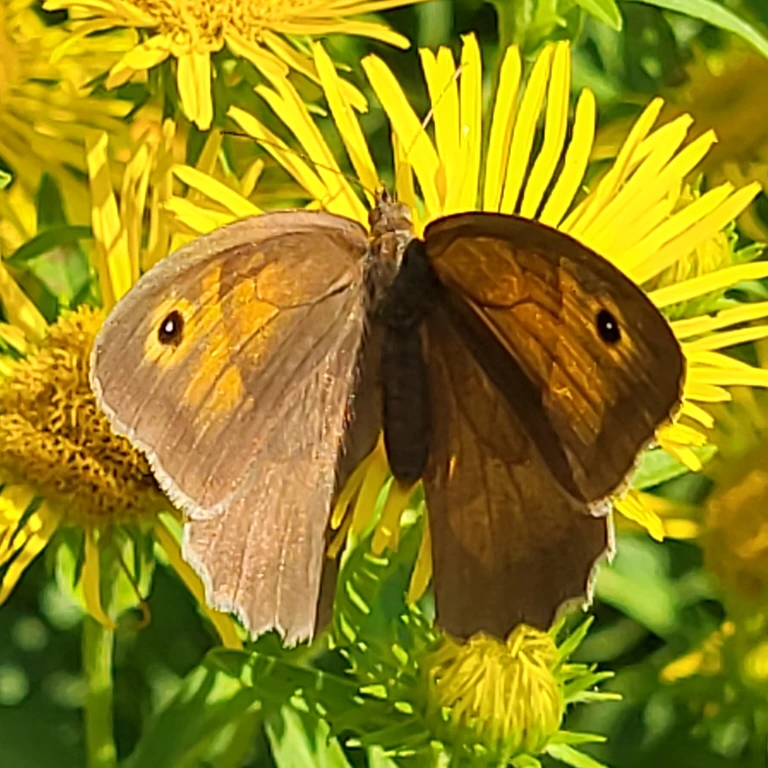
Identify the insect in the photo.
Maniola jurtina
